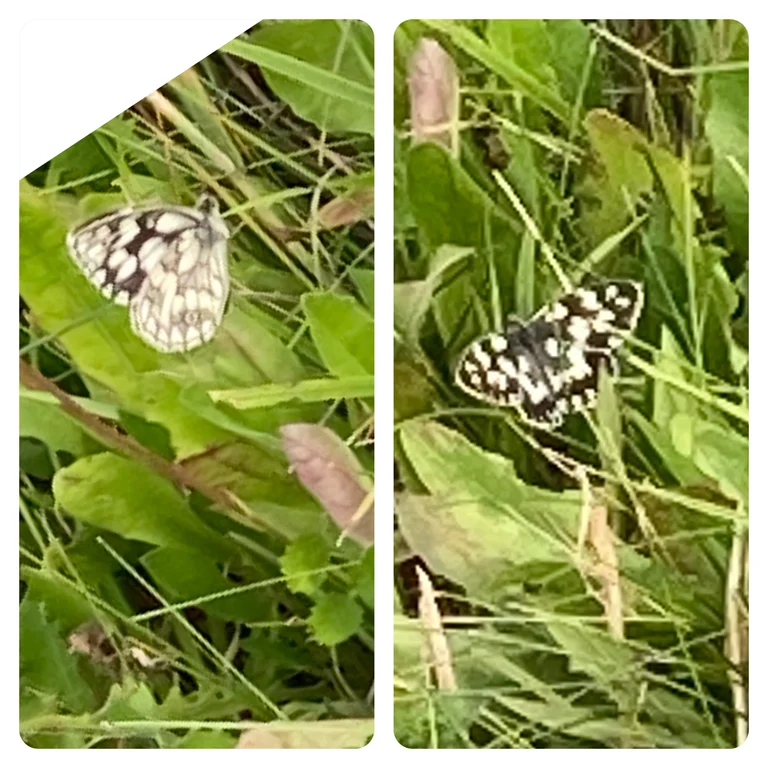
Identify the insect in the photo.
Melanargia galathea
